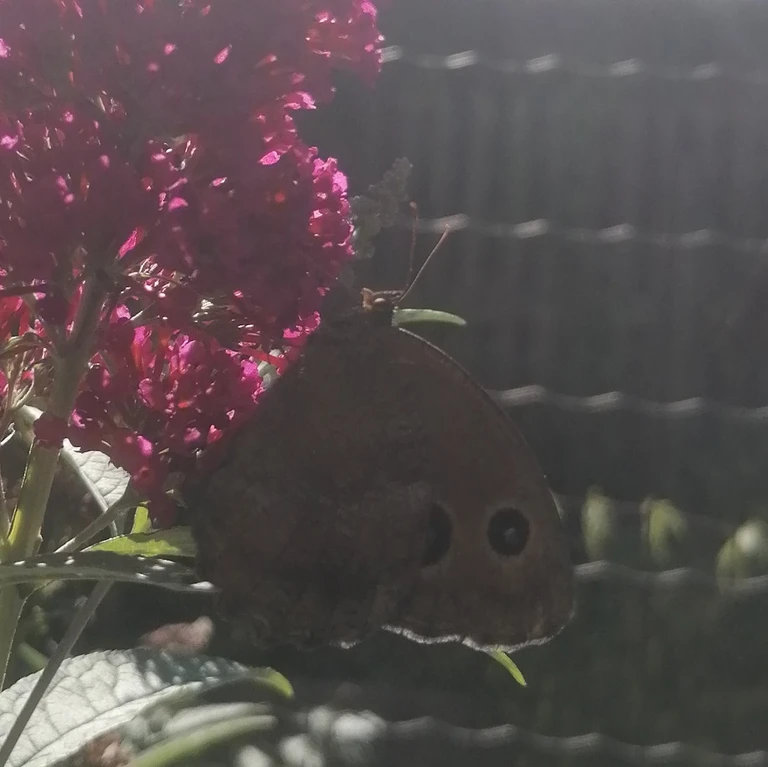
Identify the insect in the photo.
Minois dryas
